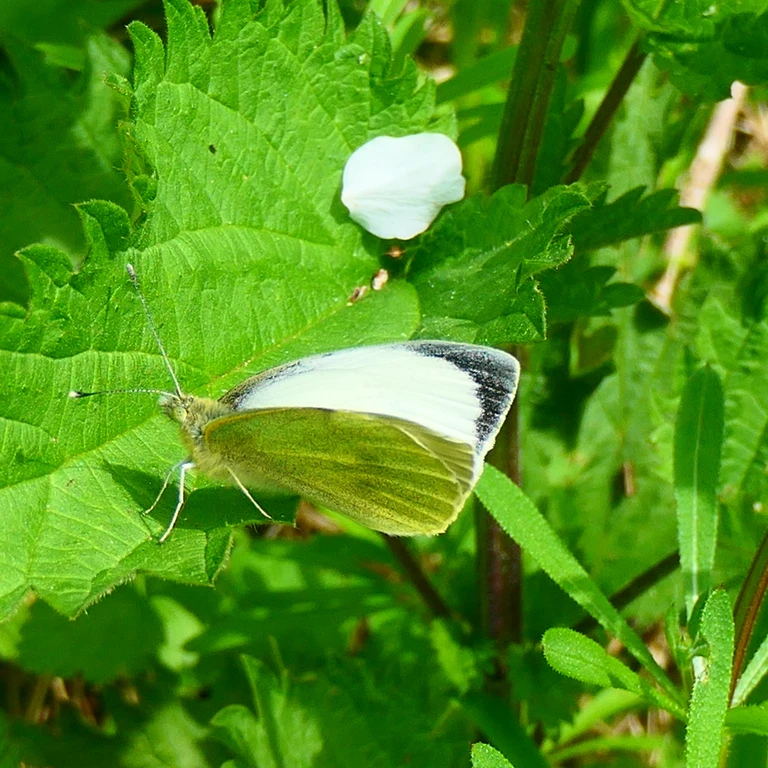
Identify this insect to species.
Pieris brassicae
